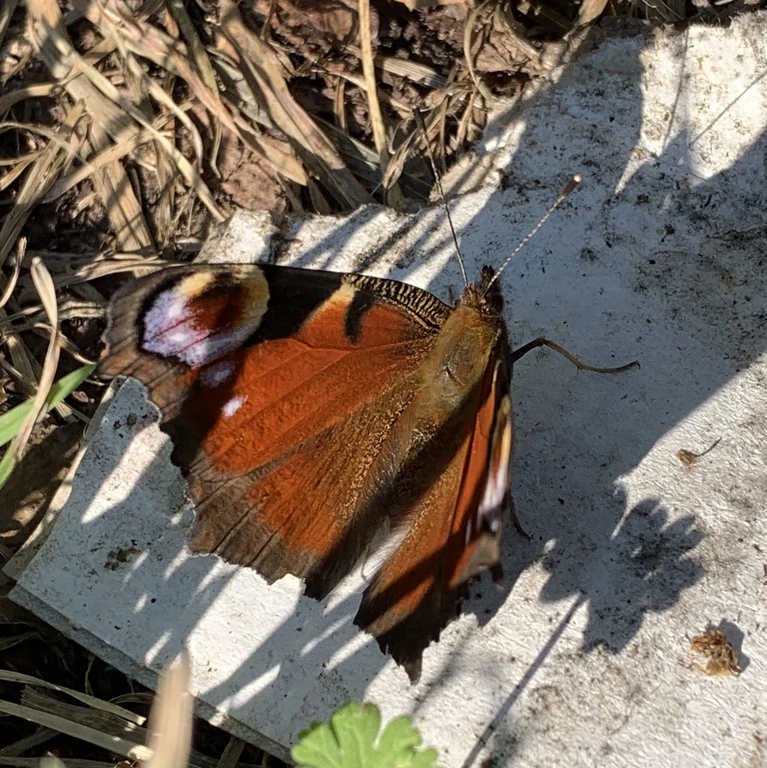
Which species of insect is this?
Aglais io
